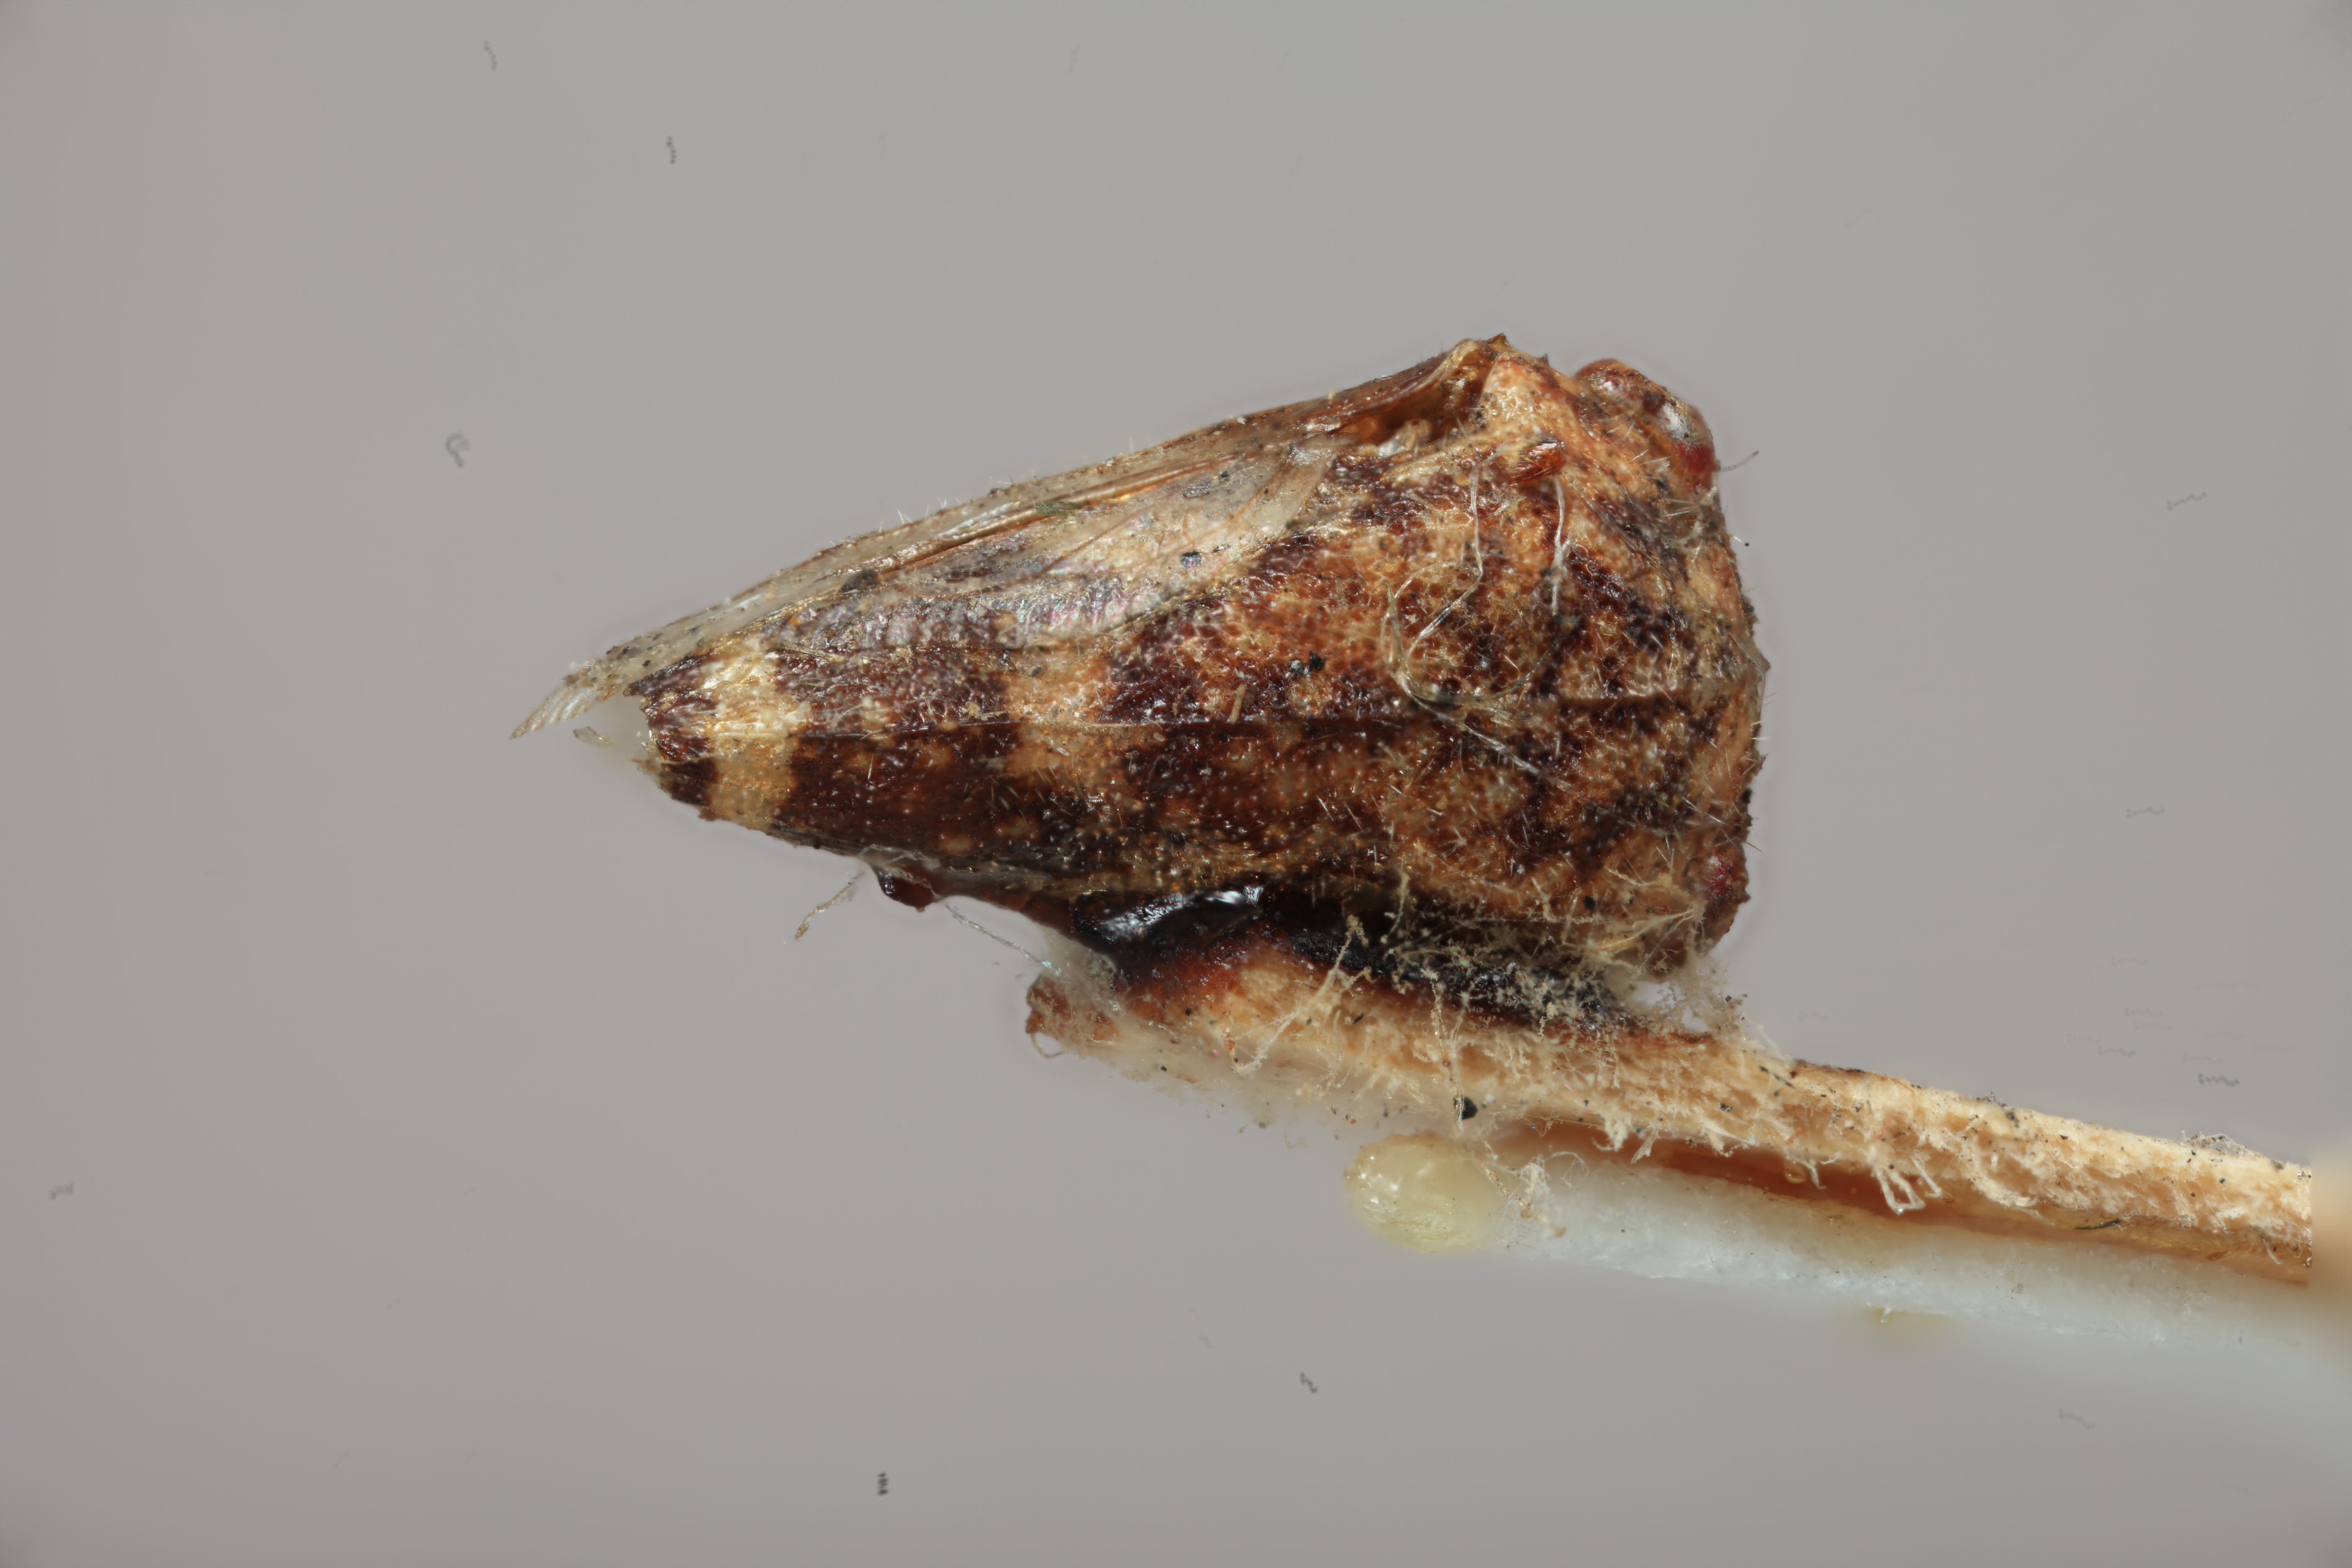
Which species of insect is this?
Vanduzea laeta
